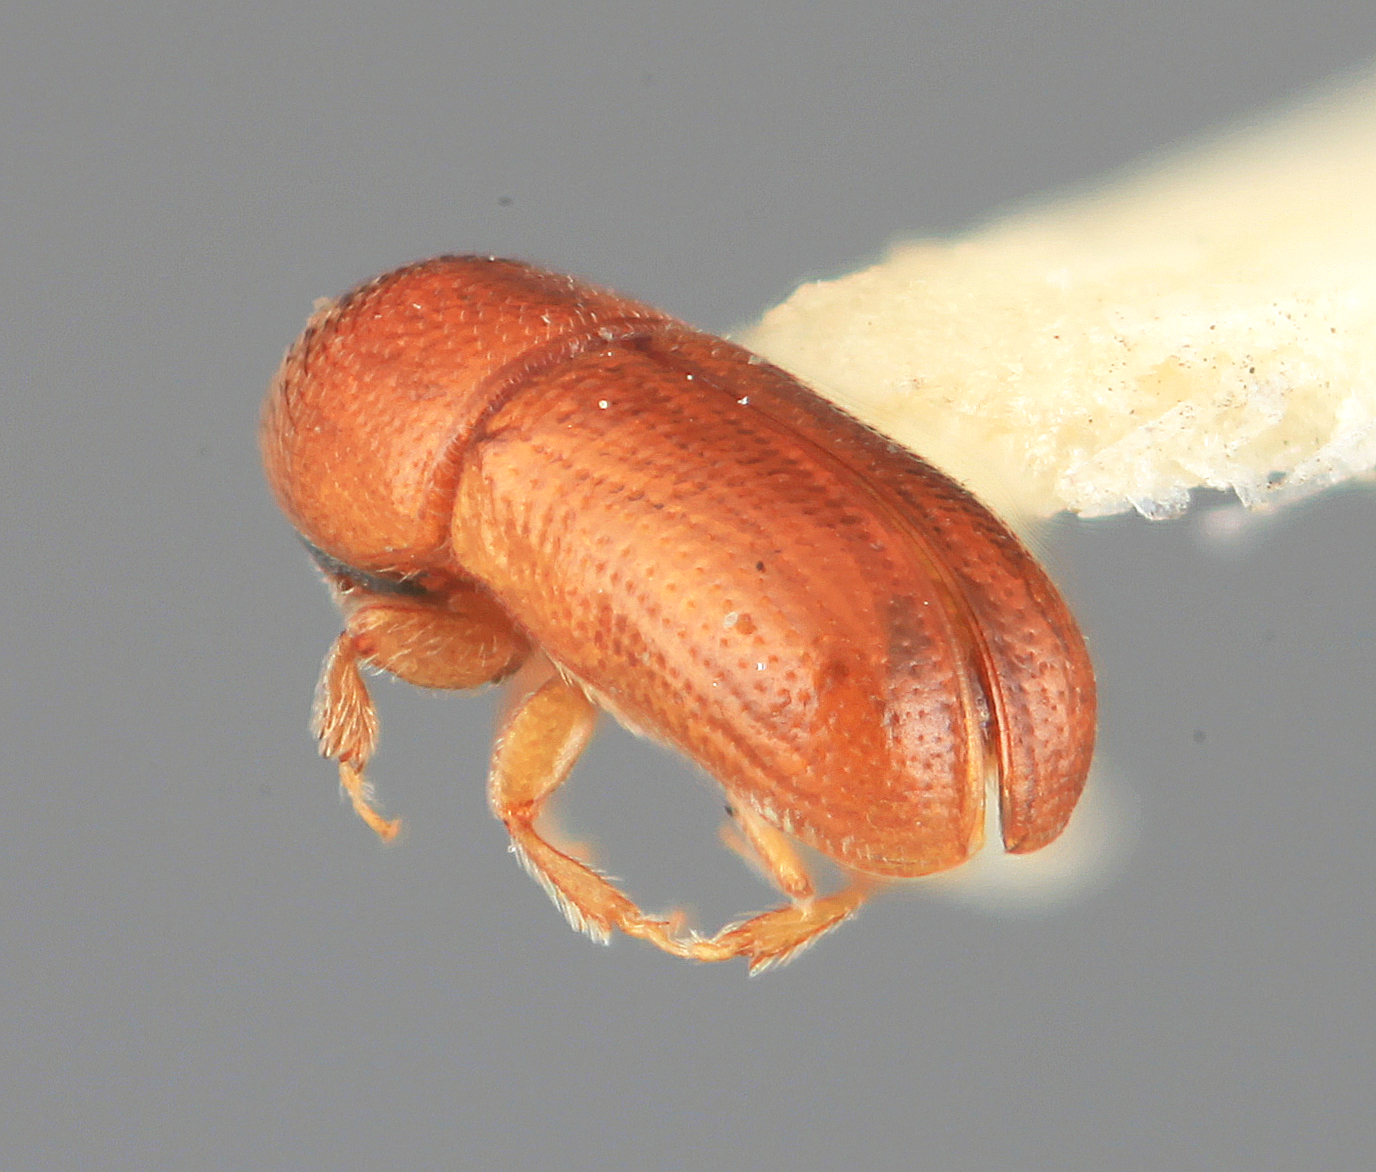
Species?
Araptus micaceus
